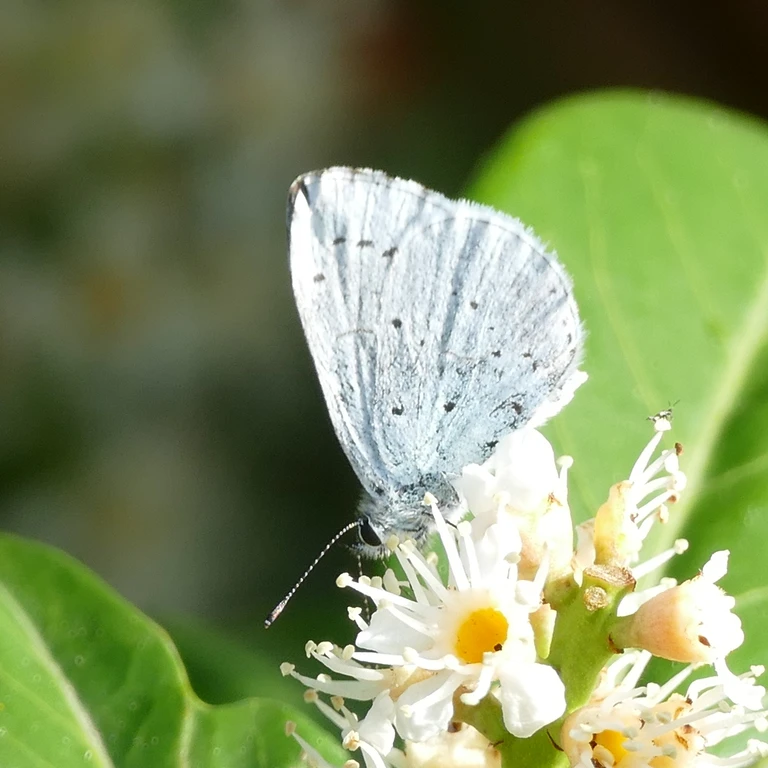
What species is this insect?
Celastrina argiolus
